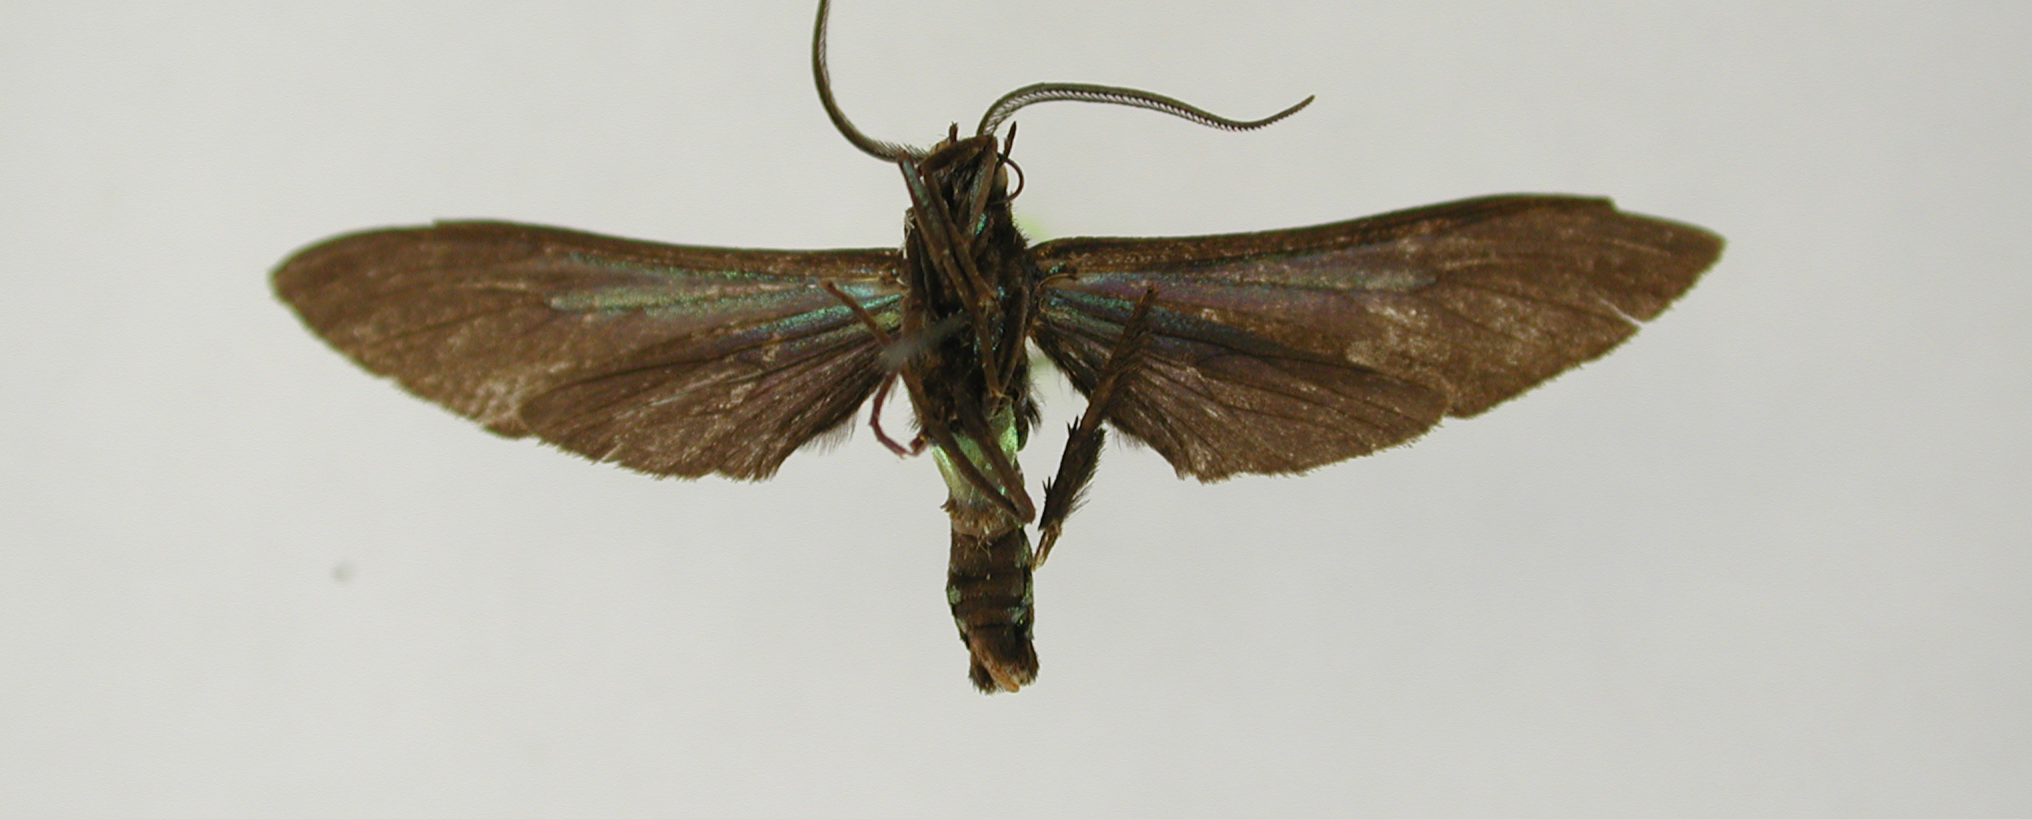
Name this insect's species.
Macrocneme cyanescens
